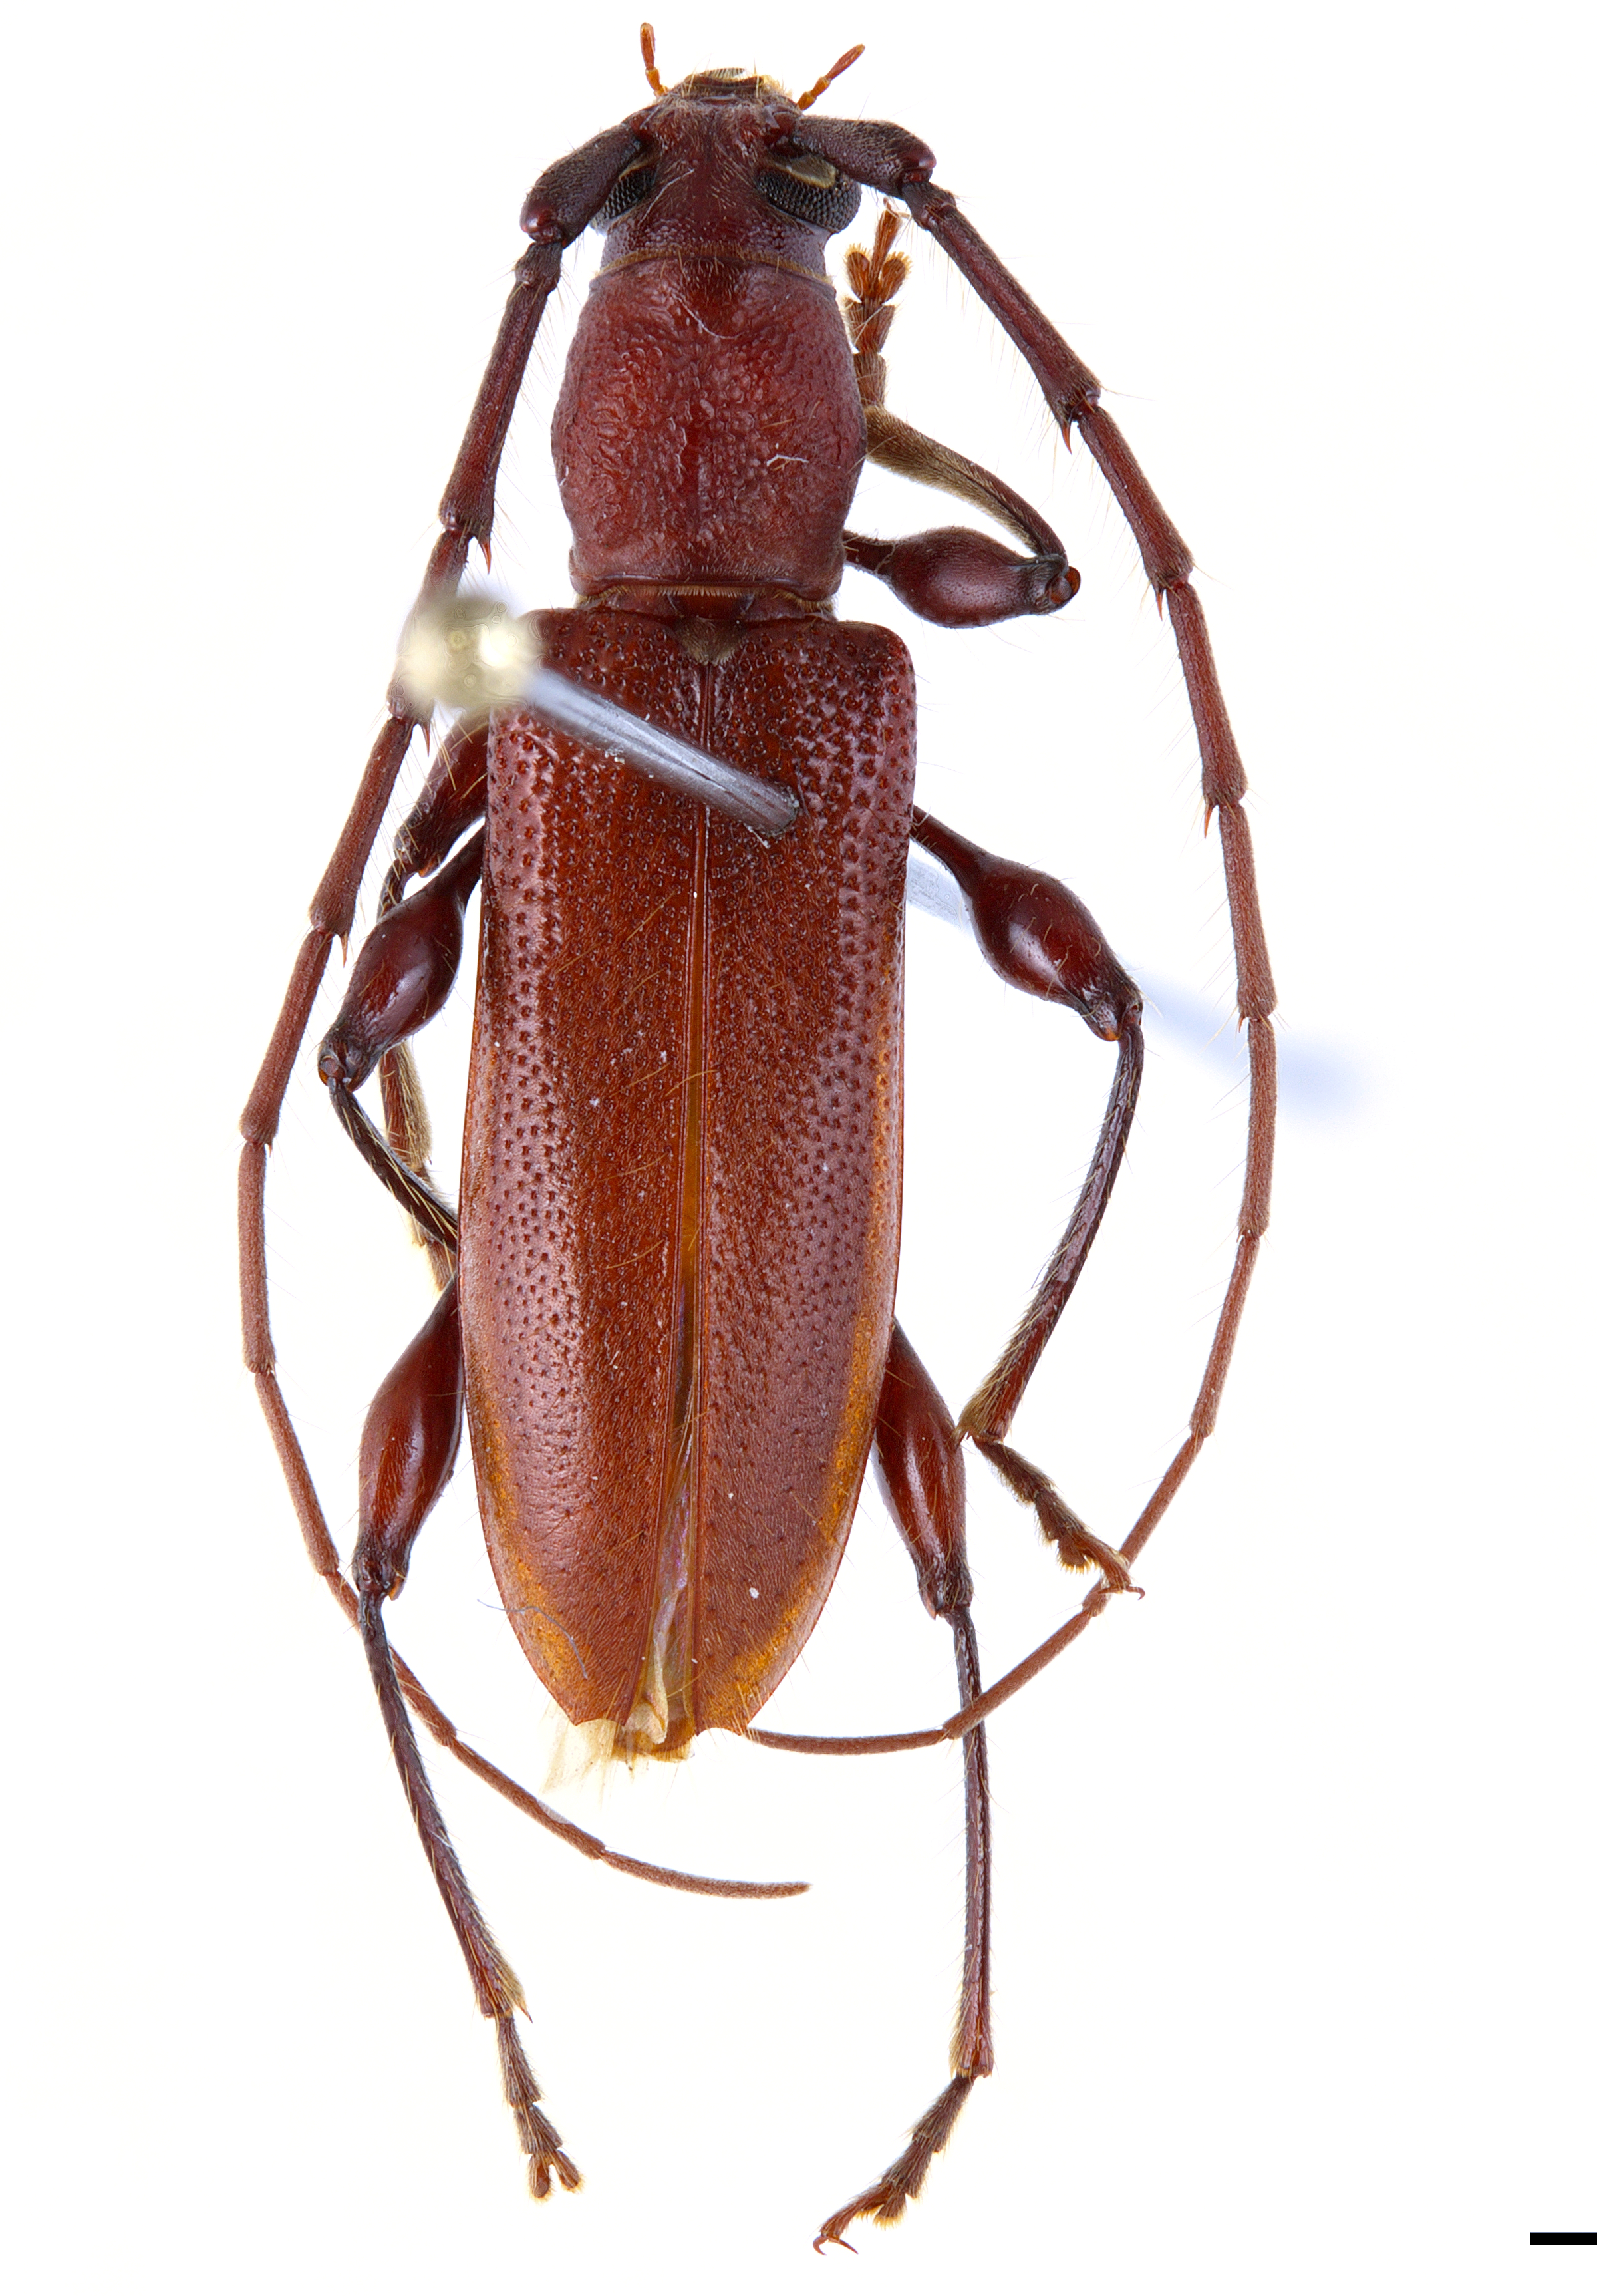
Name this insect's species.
Allotraeus orientalis
